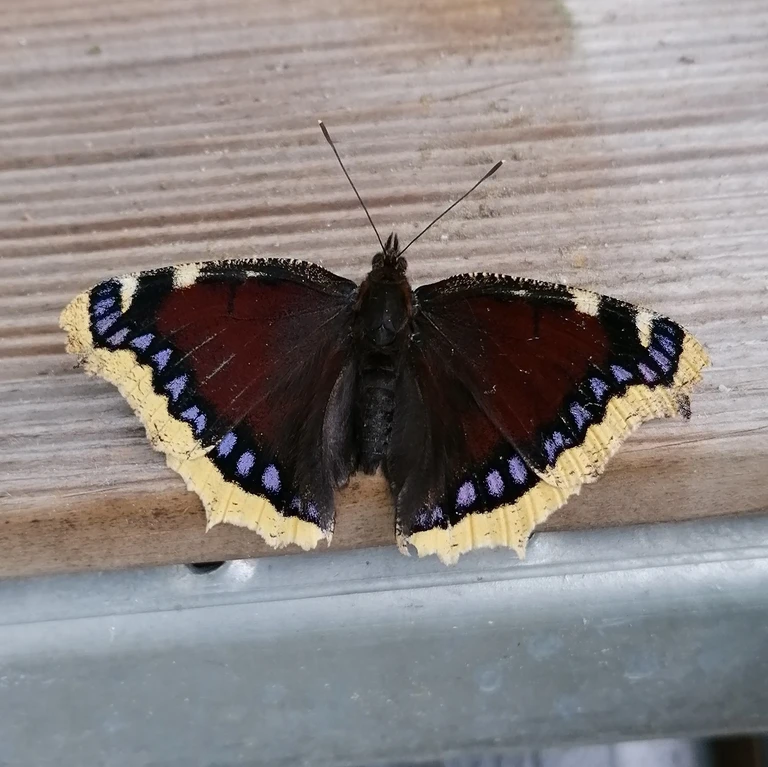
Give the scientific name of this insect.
Nymphalis antiopa
